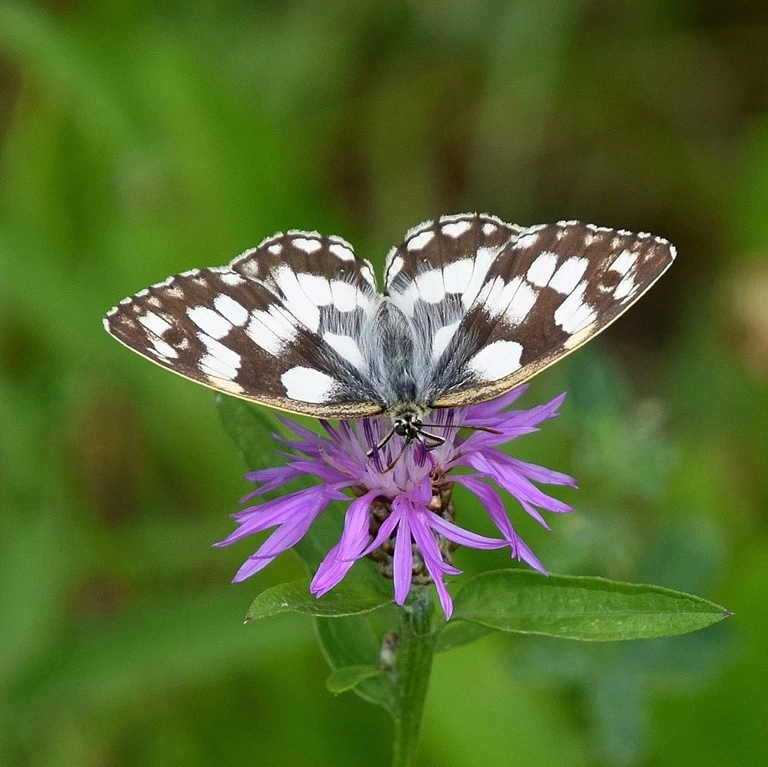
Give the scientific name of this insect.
Melanargia galathea
